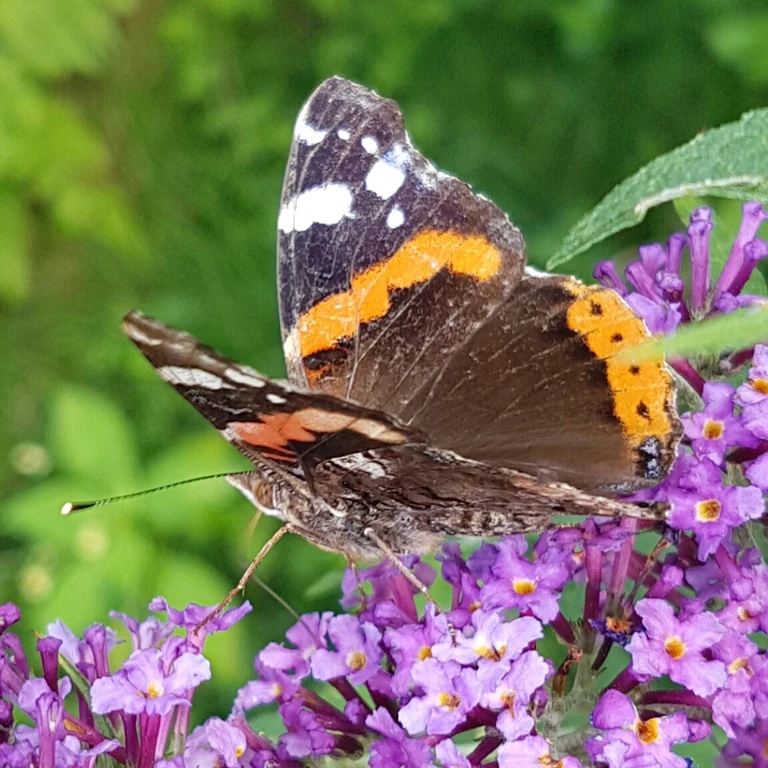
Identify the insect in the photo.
Vanessa atalanta
